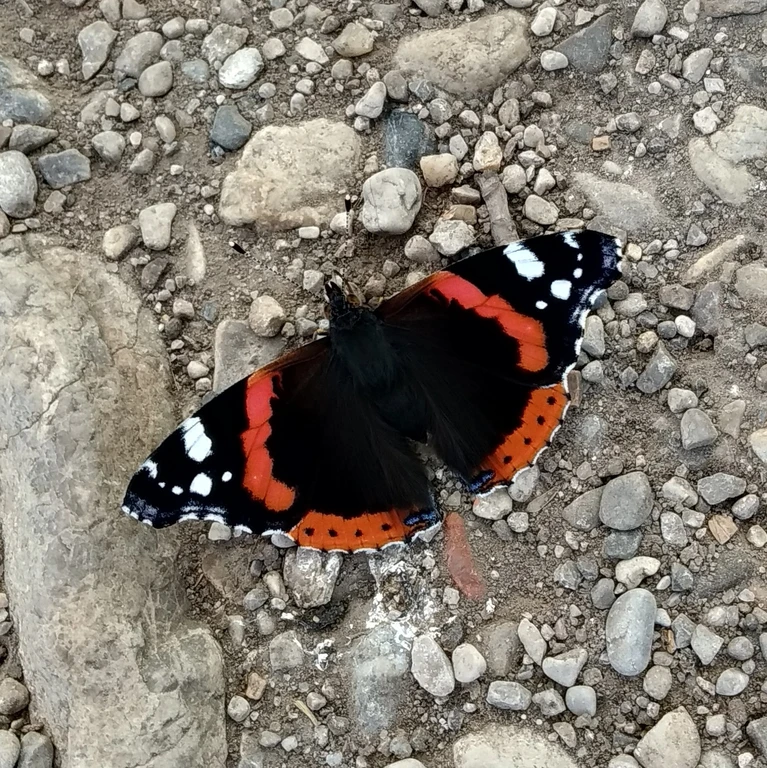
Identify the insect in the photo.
Vanessa atalanta
